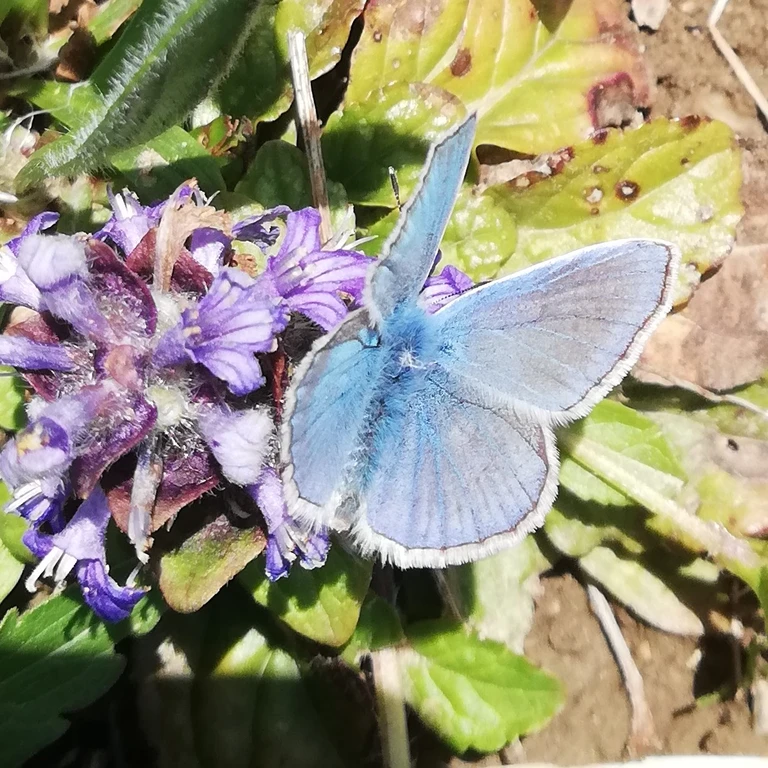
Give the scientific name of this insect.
Polyommatus icarus
